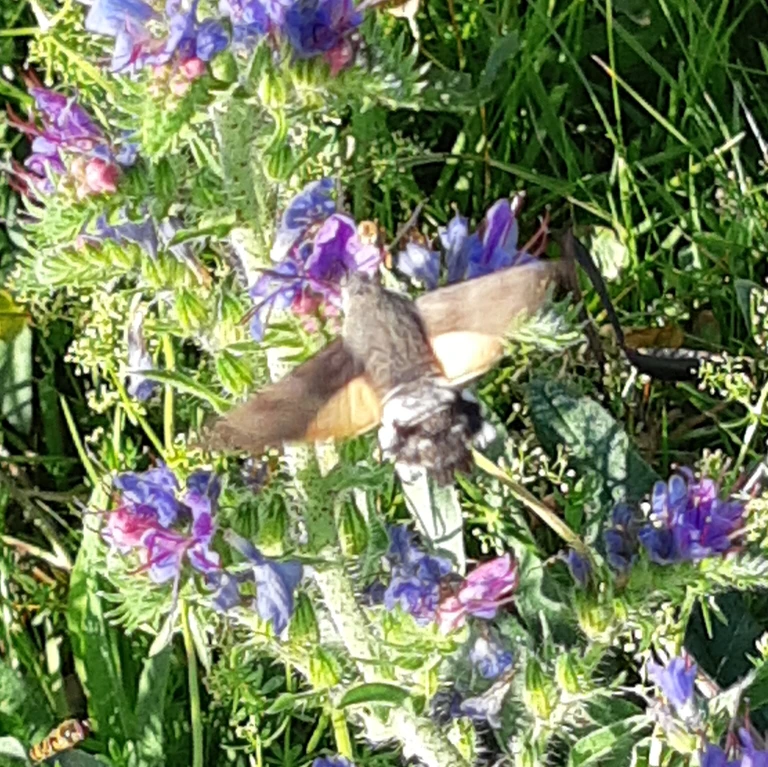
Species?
Macroglossum stellatarum
